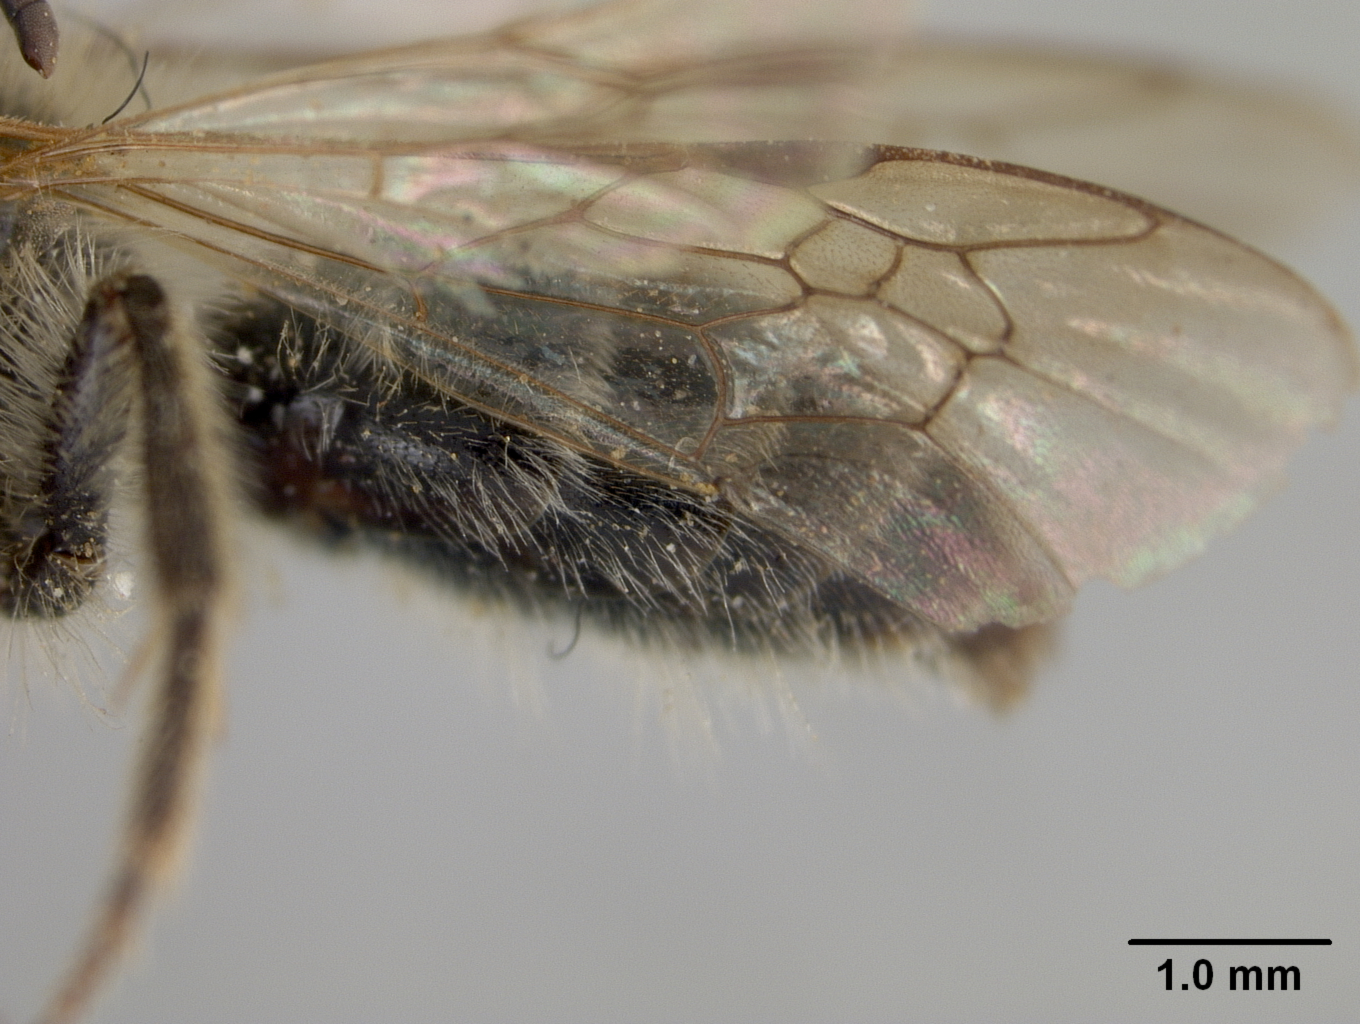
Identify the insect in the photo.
Andrena incanescens
